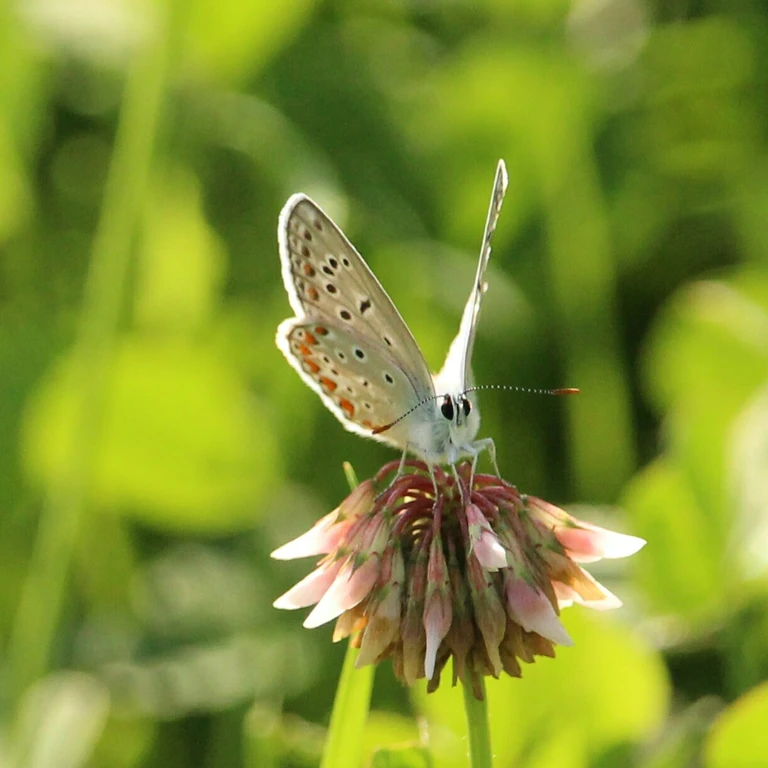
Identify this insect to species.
Polyommatus icarus
